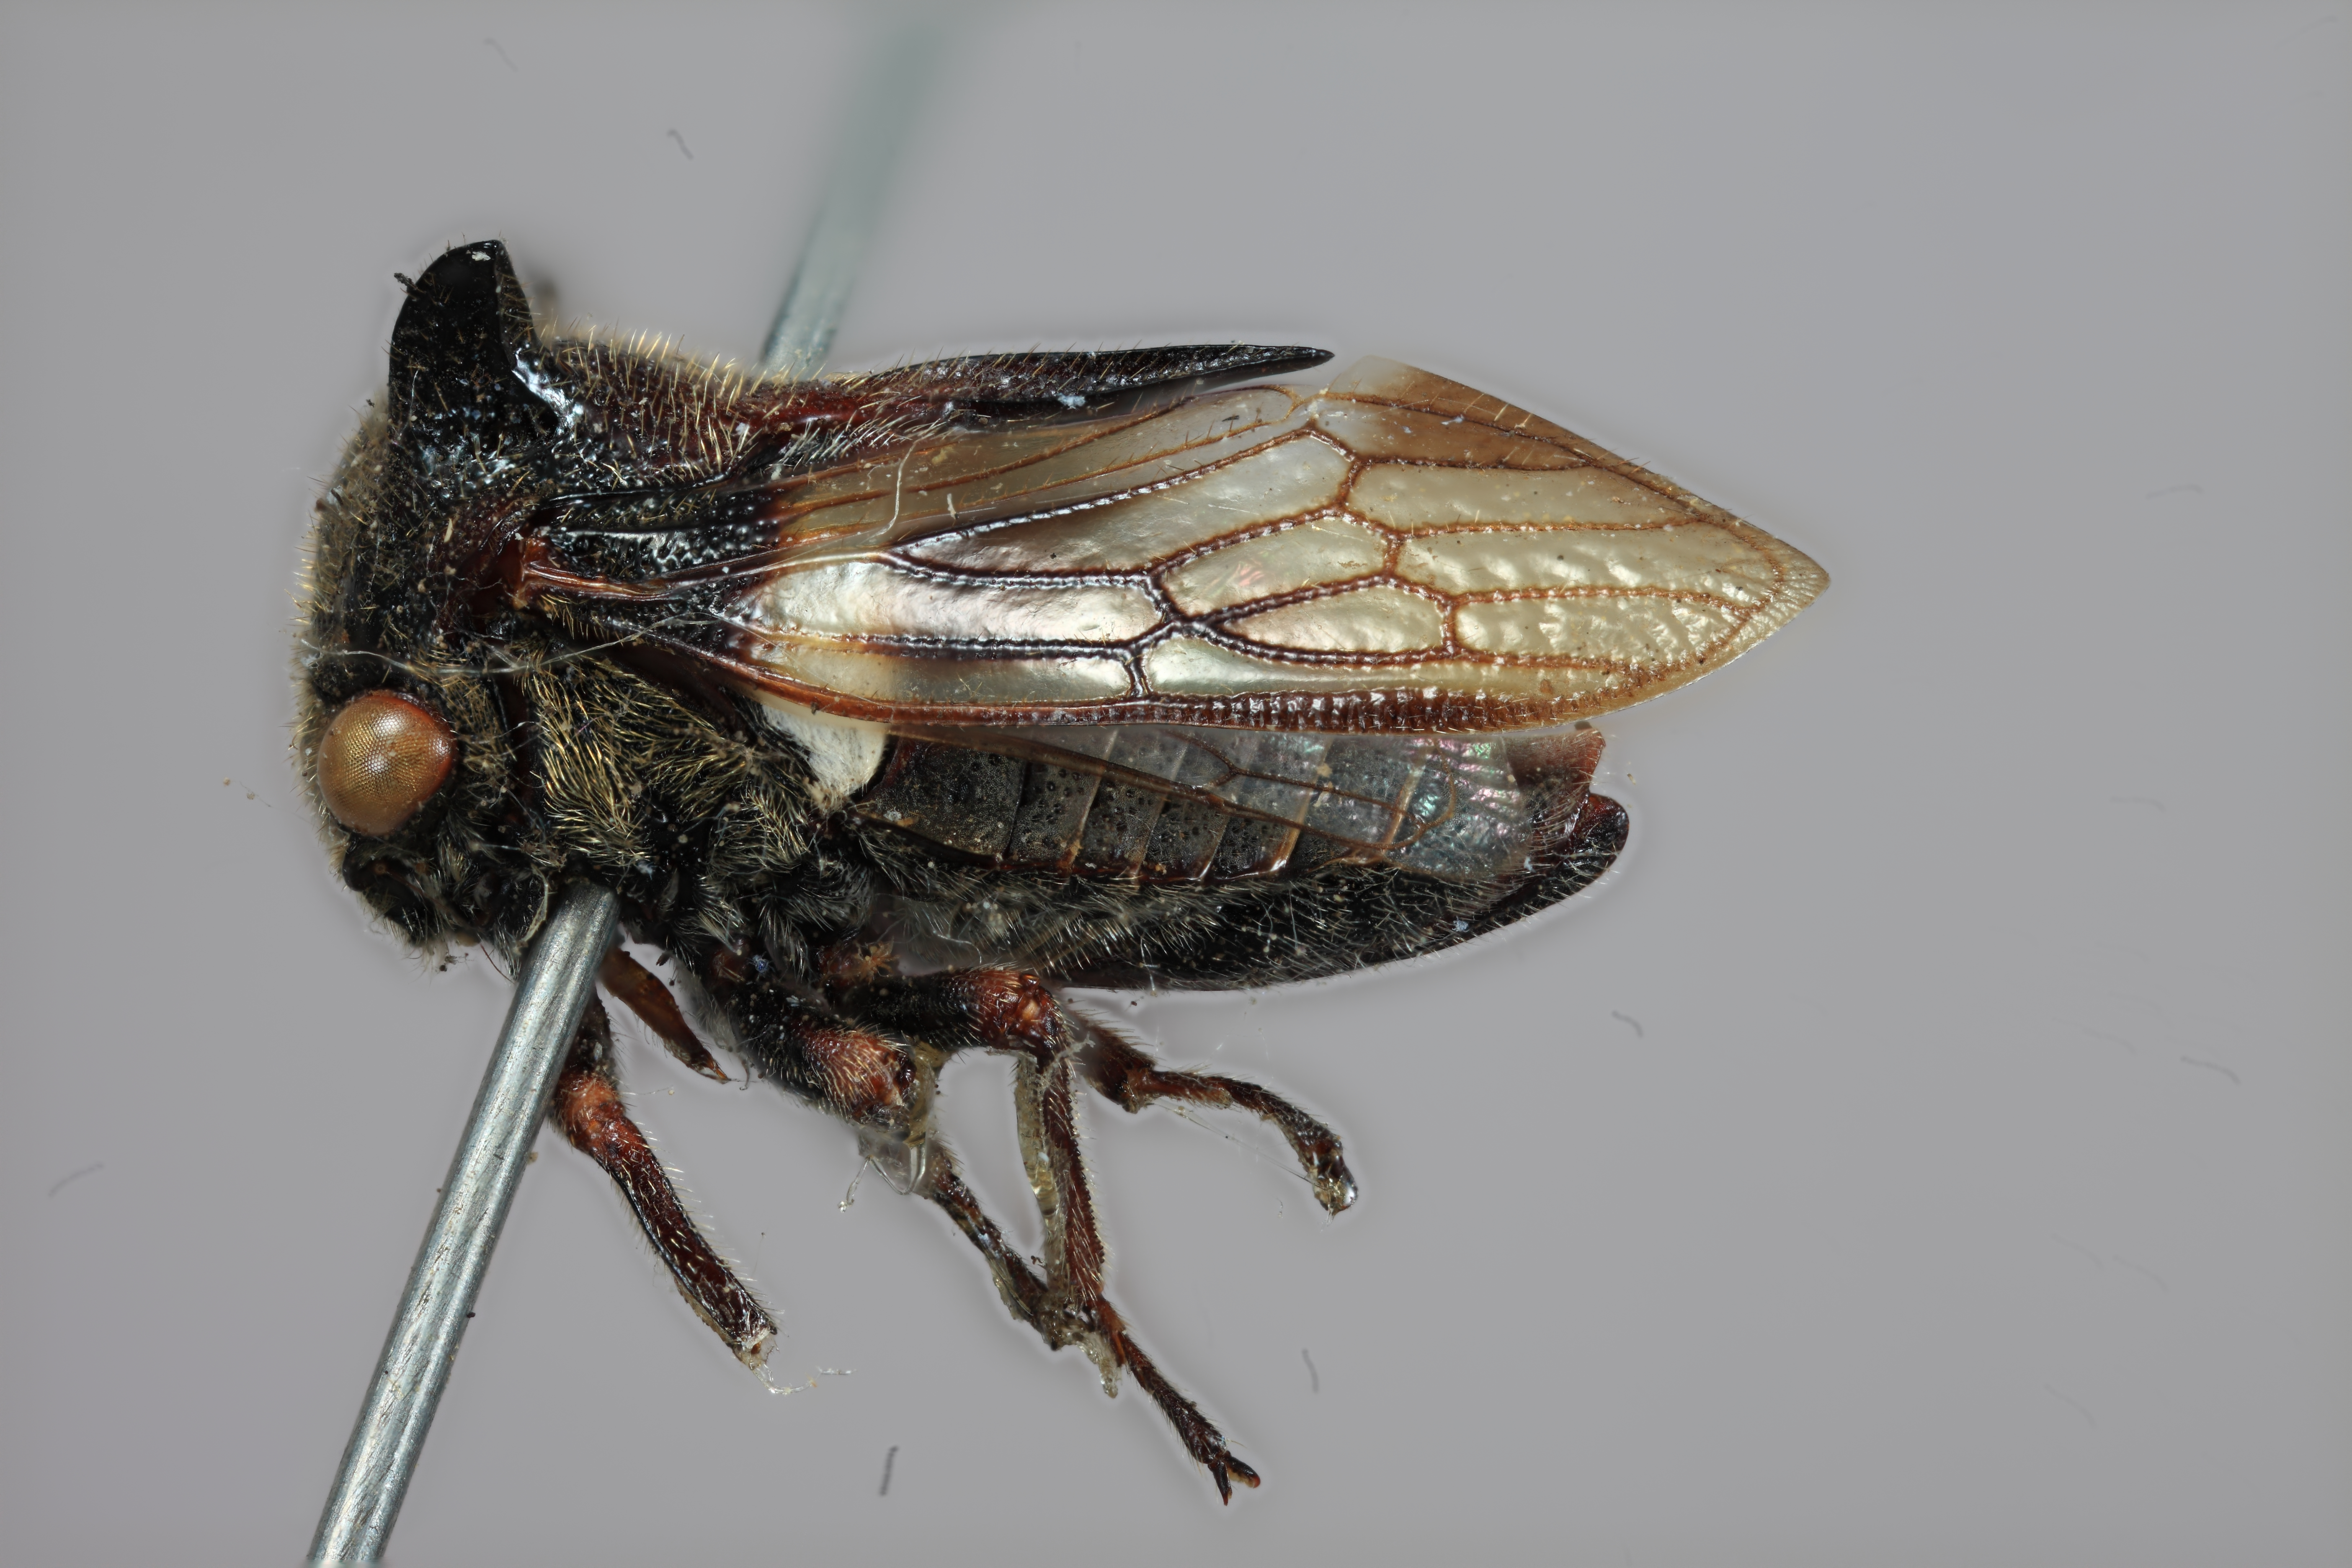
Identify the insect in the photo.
Centrotypus picti----
